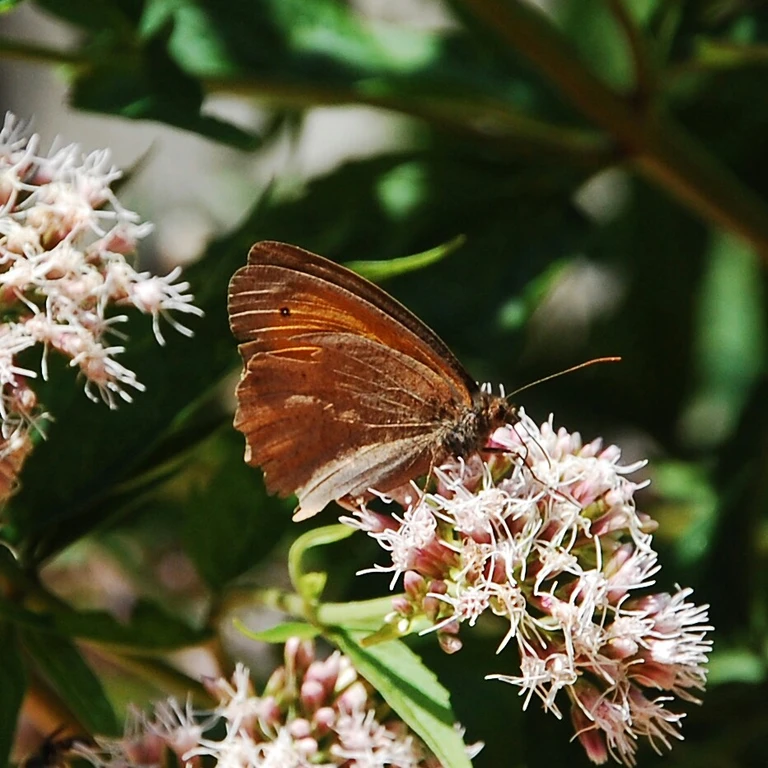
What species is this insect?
Maniola jurtina
